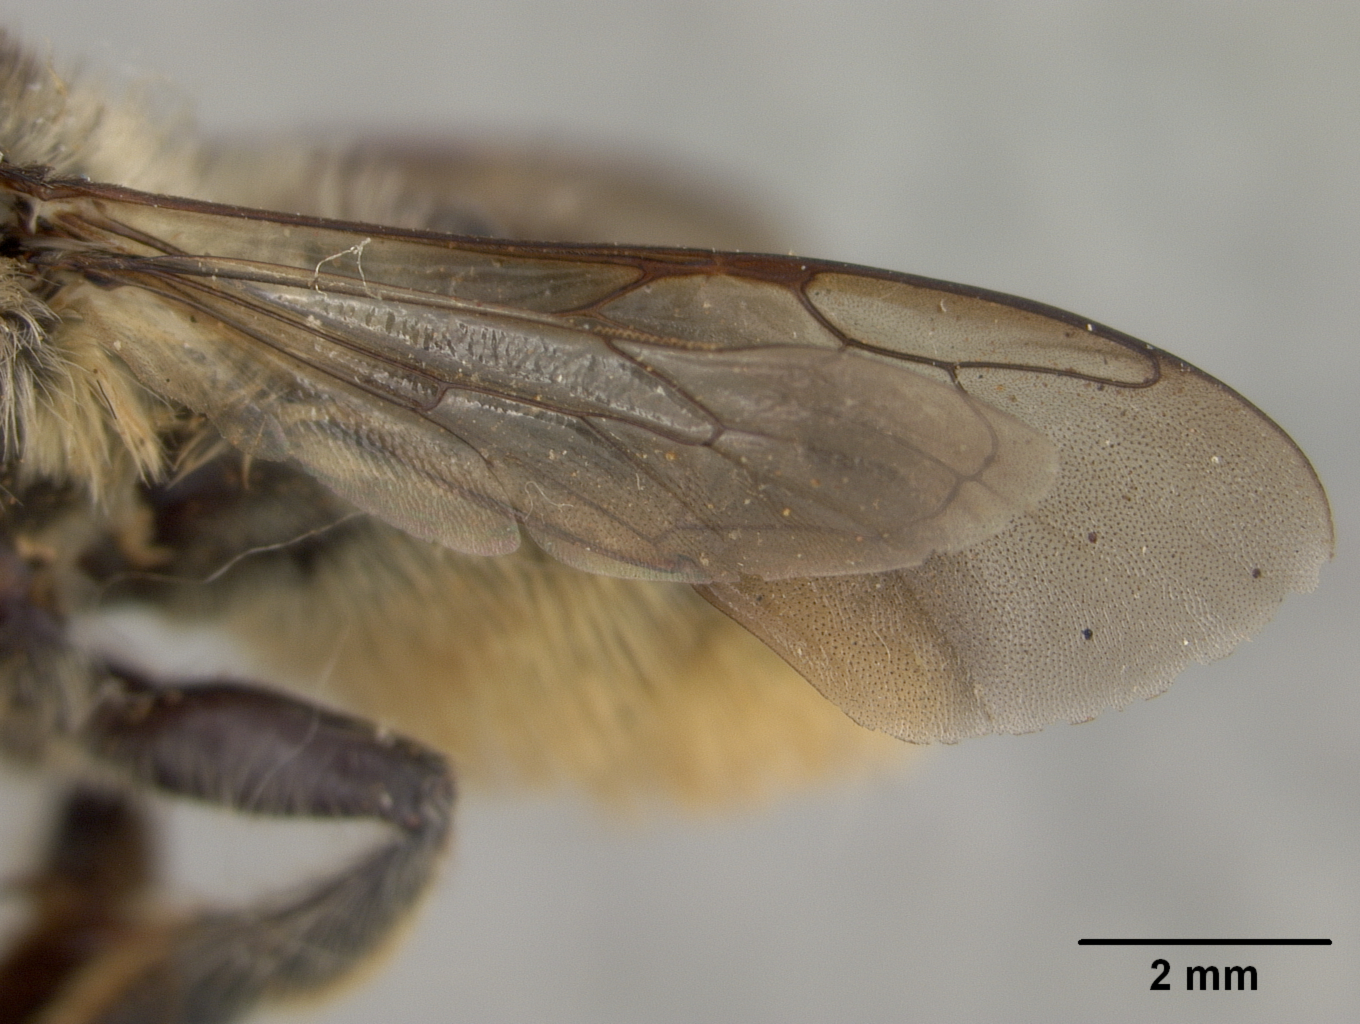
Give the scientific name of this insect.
Megachile vidua
